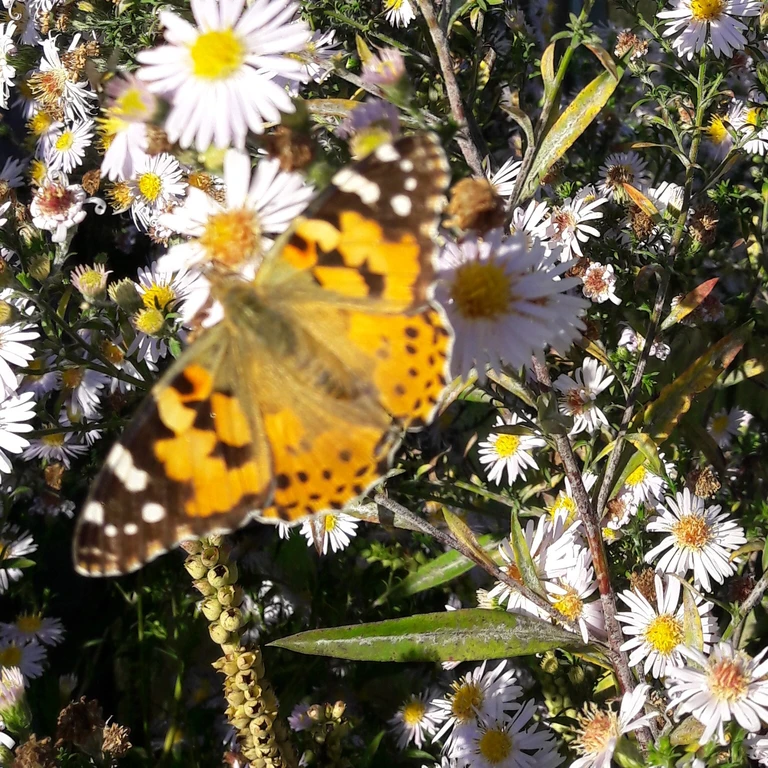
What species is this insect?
Vanessa cardui
